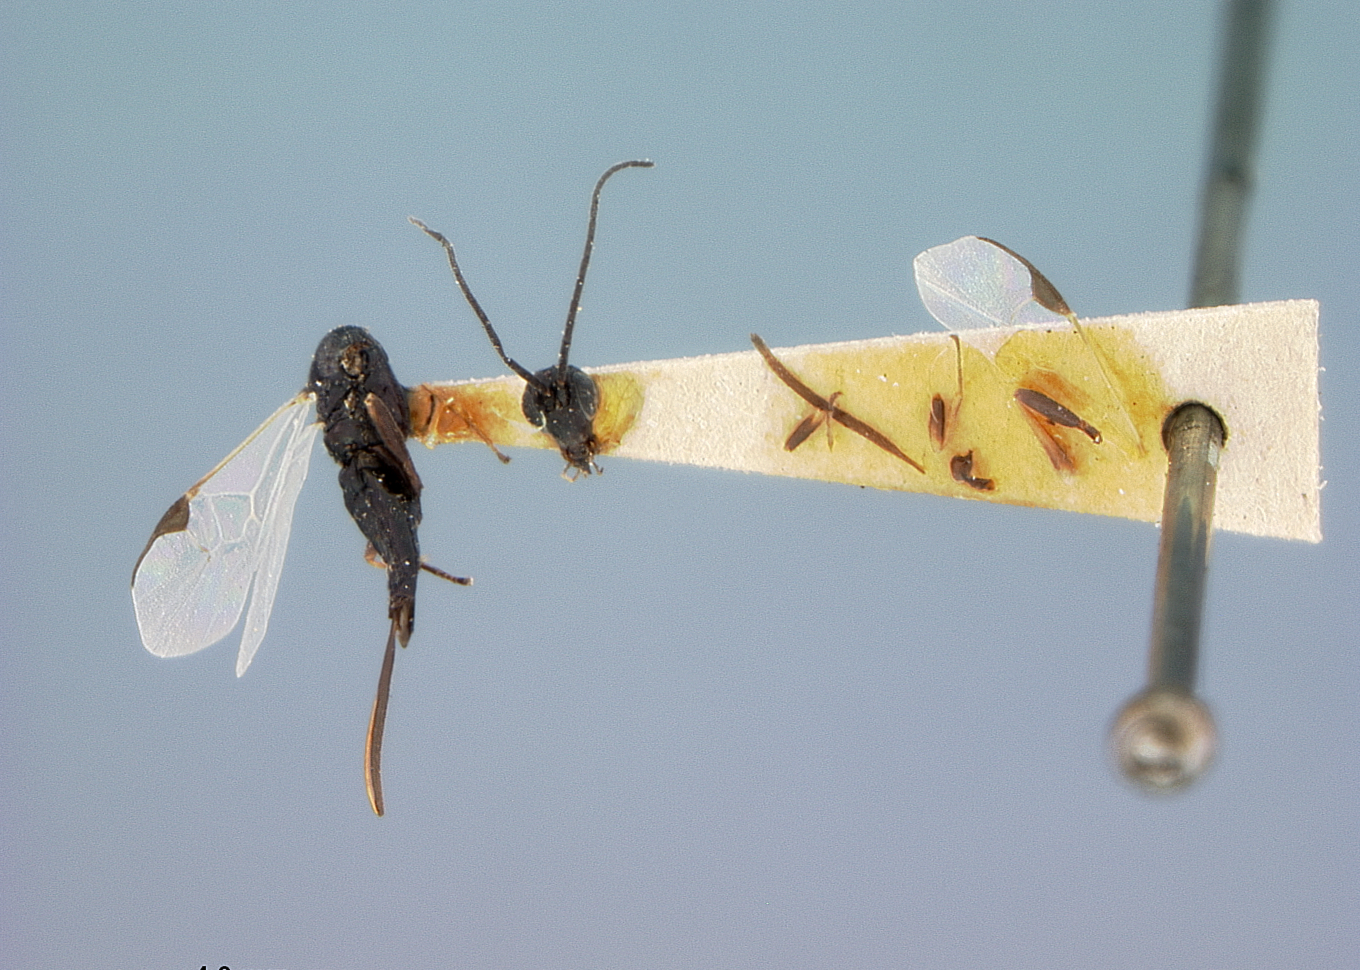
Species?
Apanteles cockerelli
